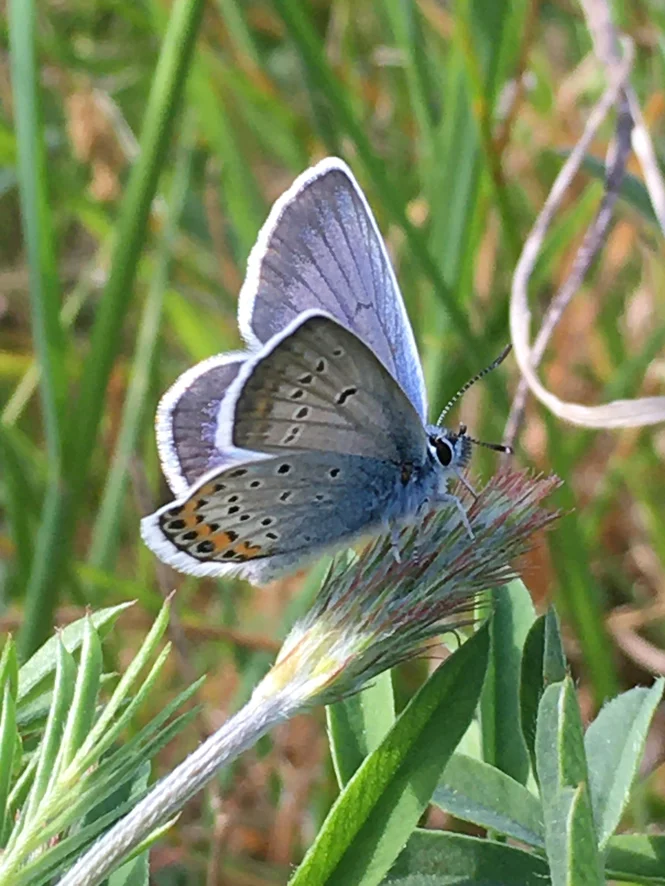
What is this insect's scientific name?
Plebejus argus
